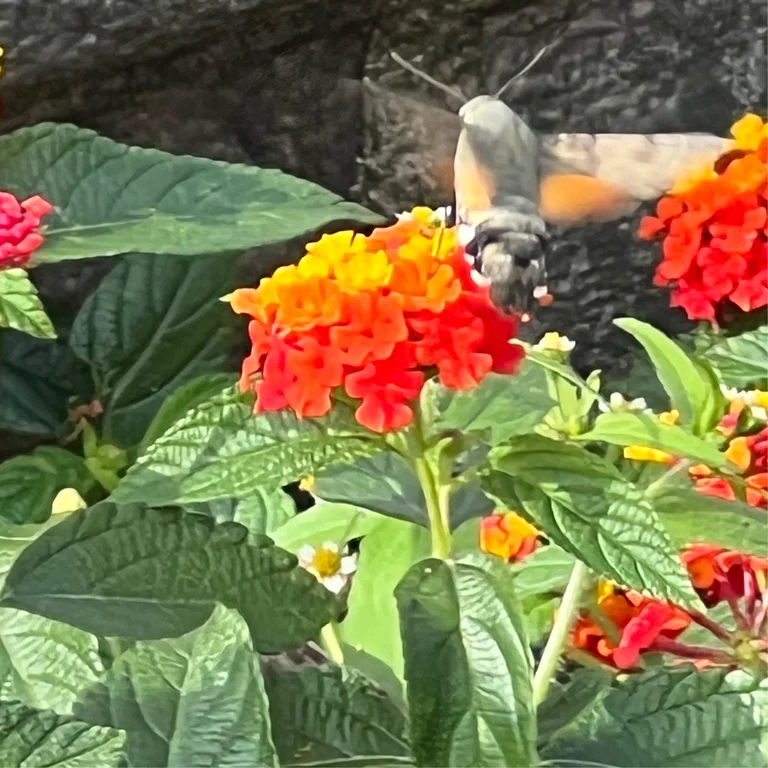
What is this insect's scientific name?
Macroglossum stellatarum
